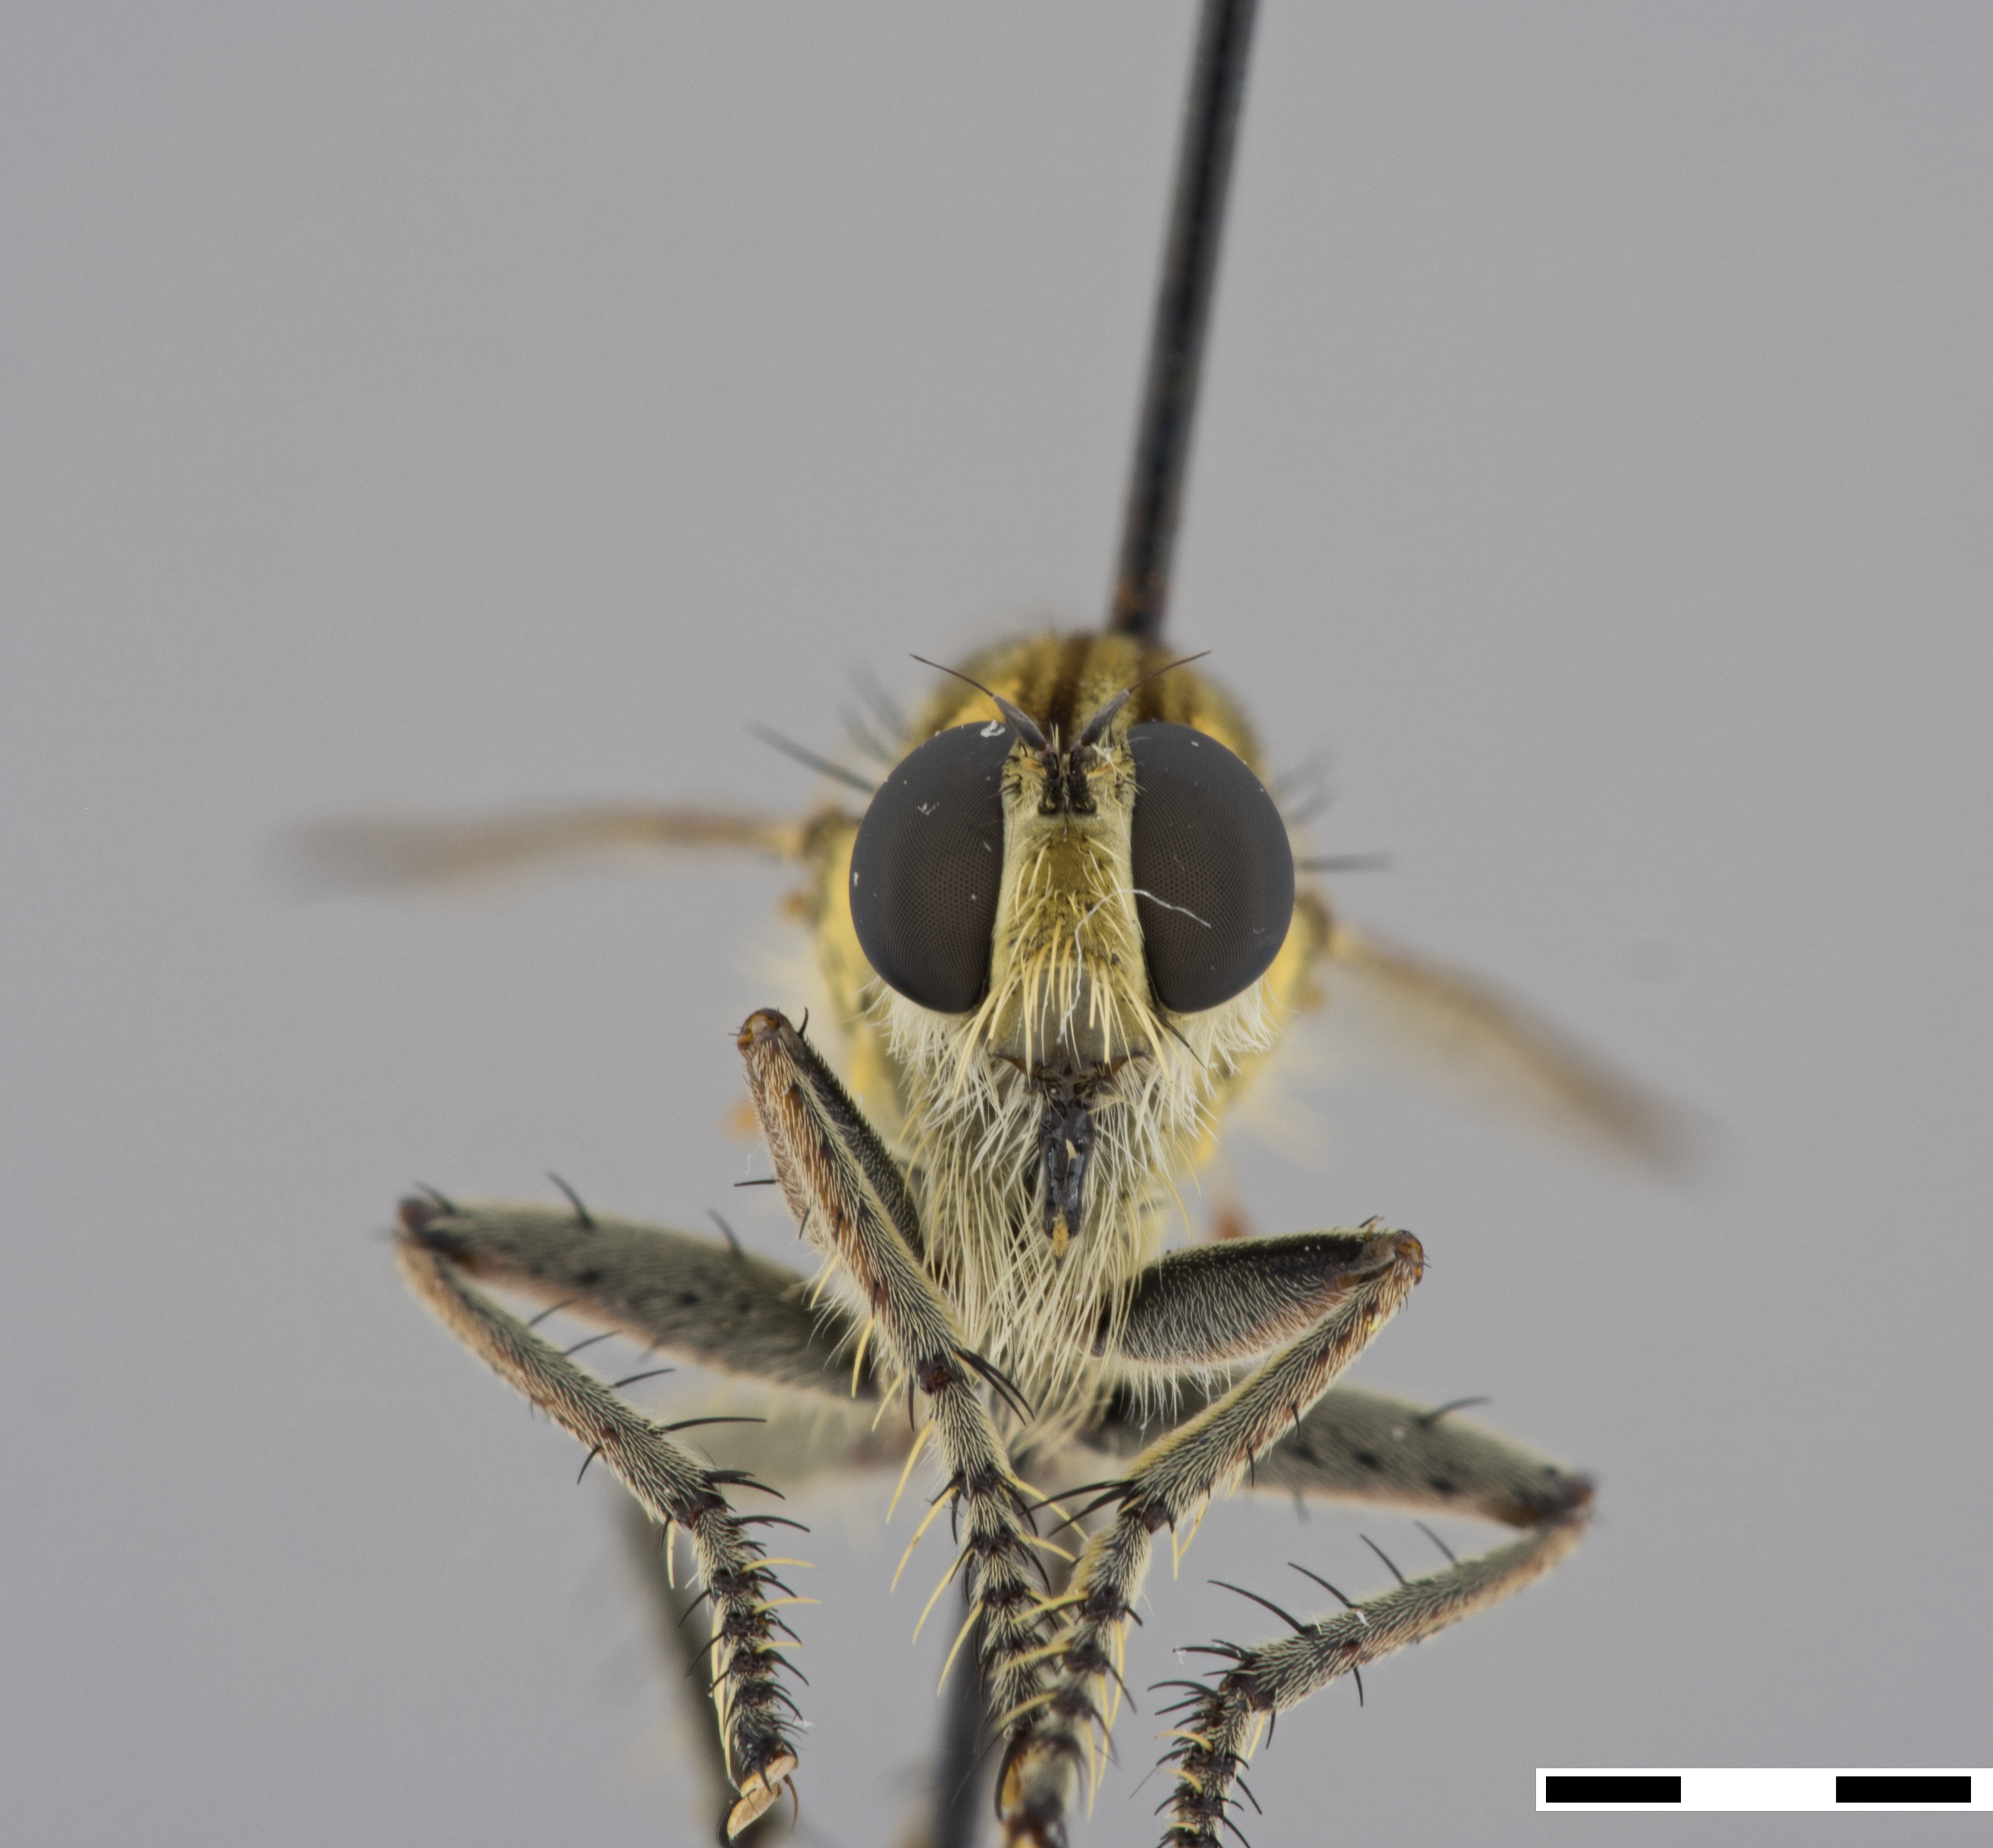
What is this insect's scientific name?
Philodicus fraterculus
